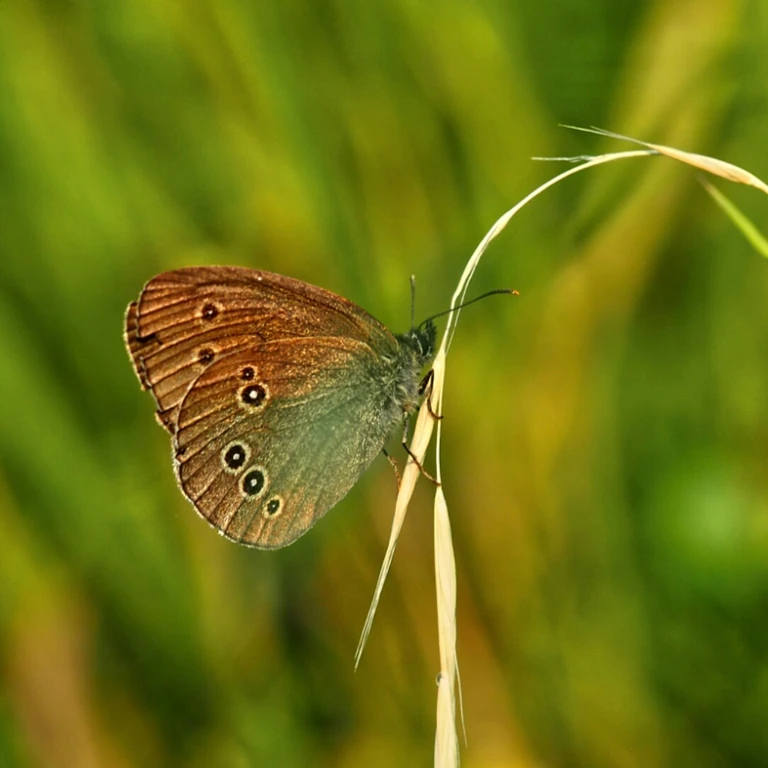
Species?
Aphantopus hyperantus
